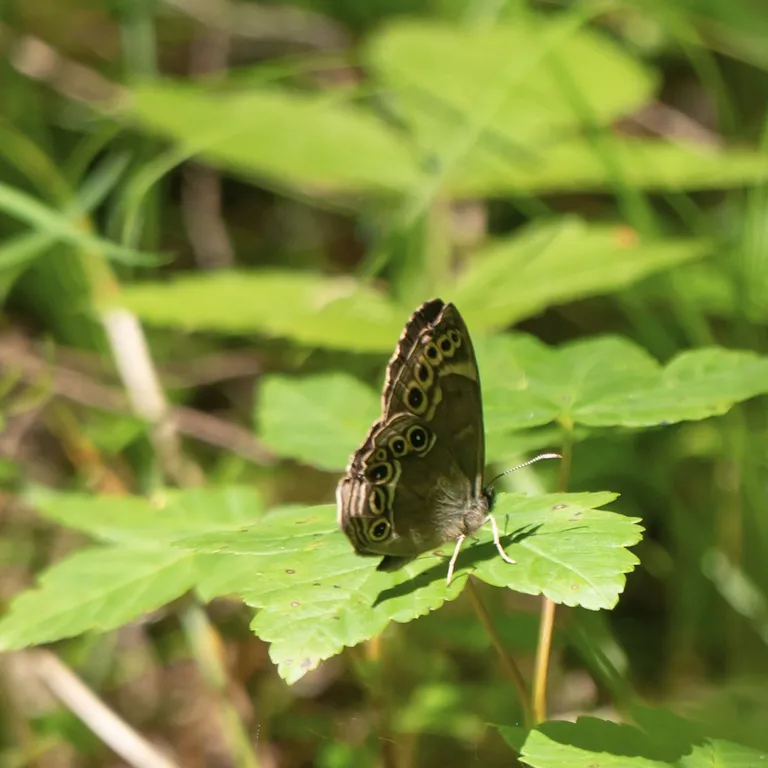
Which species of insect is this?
Lopinga achine (also Pararge achine)
